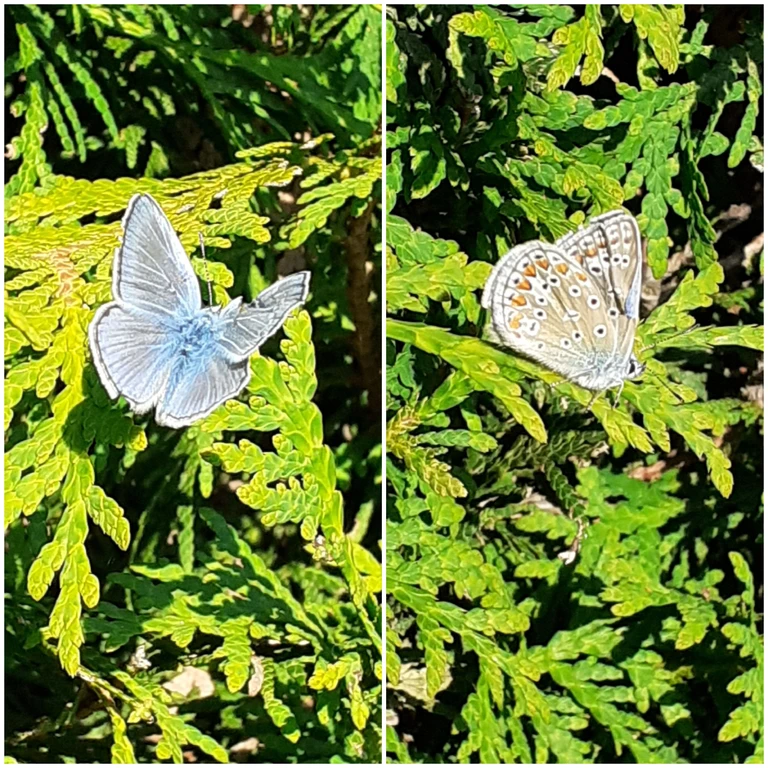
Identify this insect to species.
Polyommatus icarus
